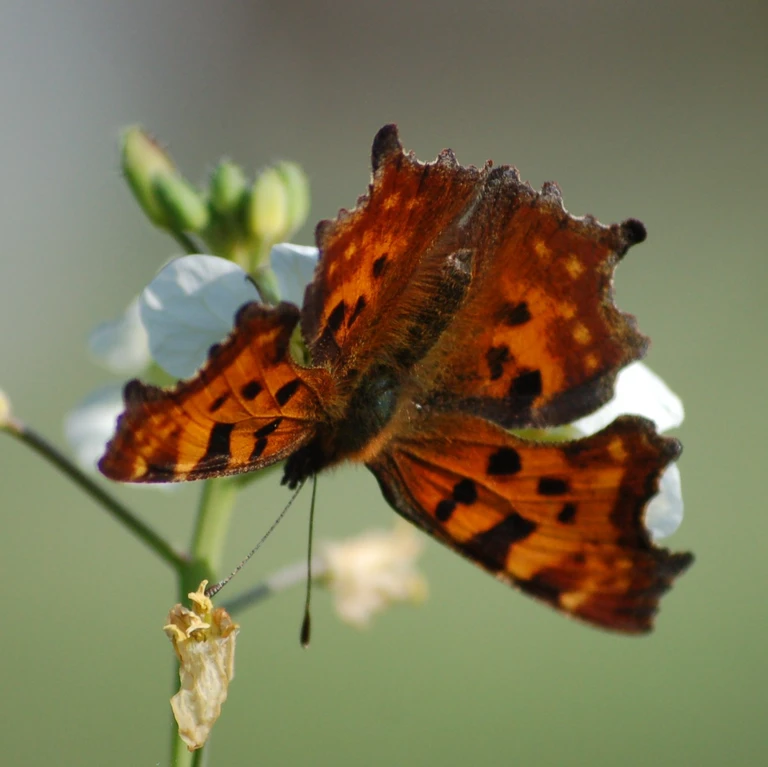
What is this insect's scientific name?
Polygonia c-album
